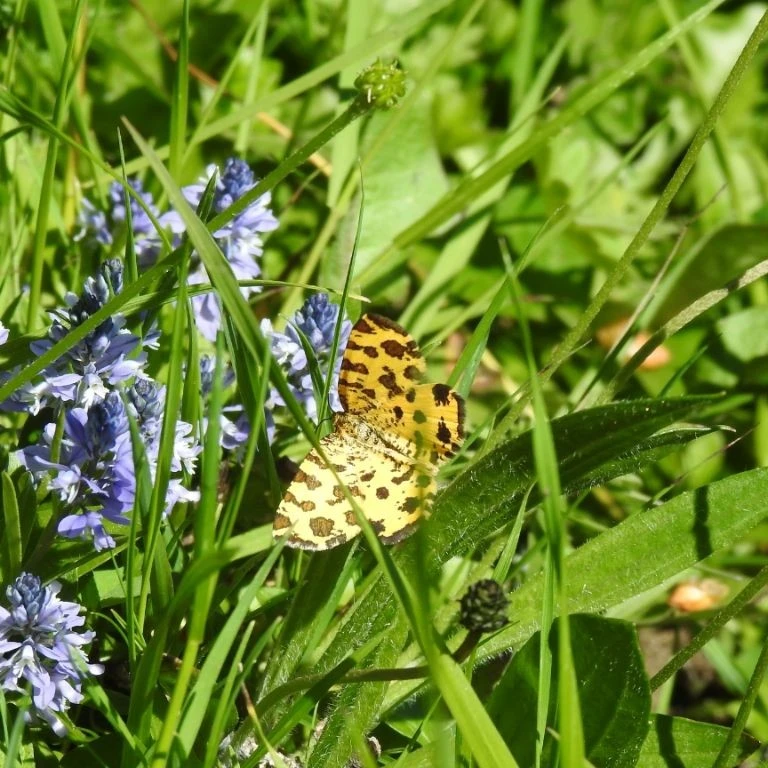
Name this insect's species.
Pseudopanthera macularia
